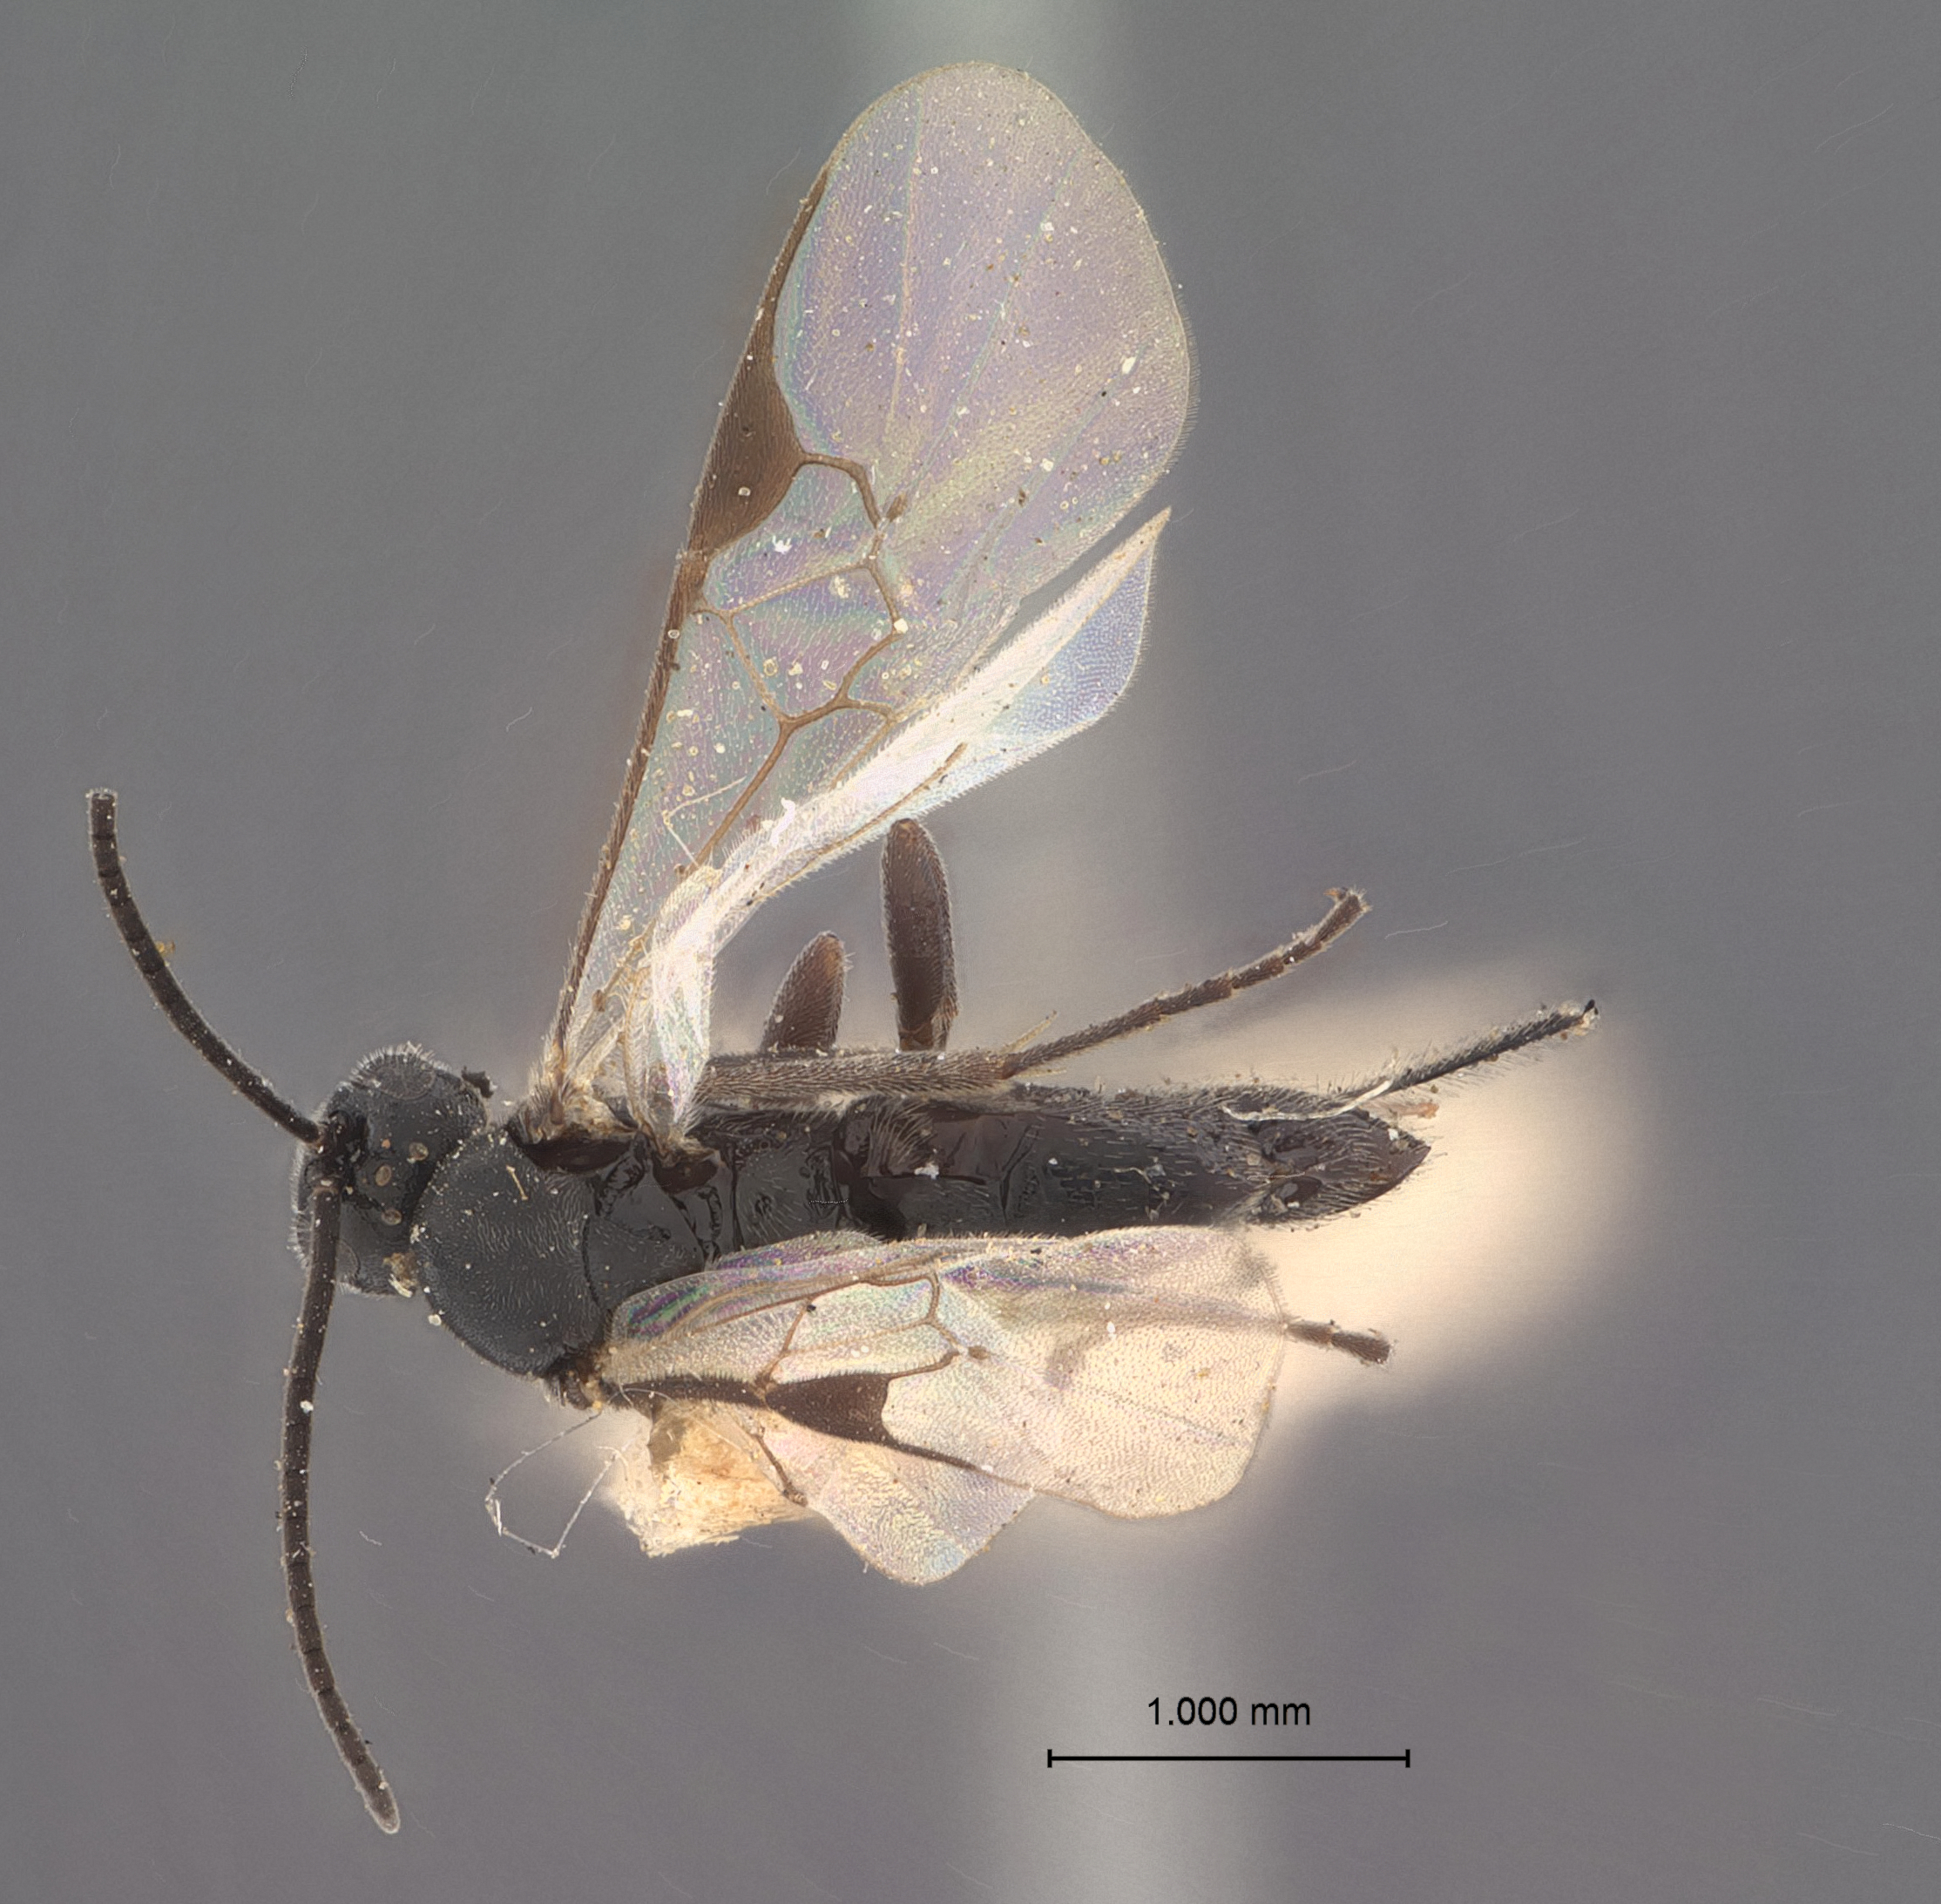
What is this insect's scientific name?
Apanteles niger
